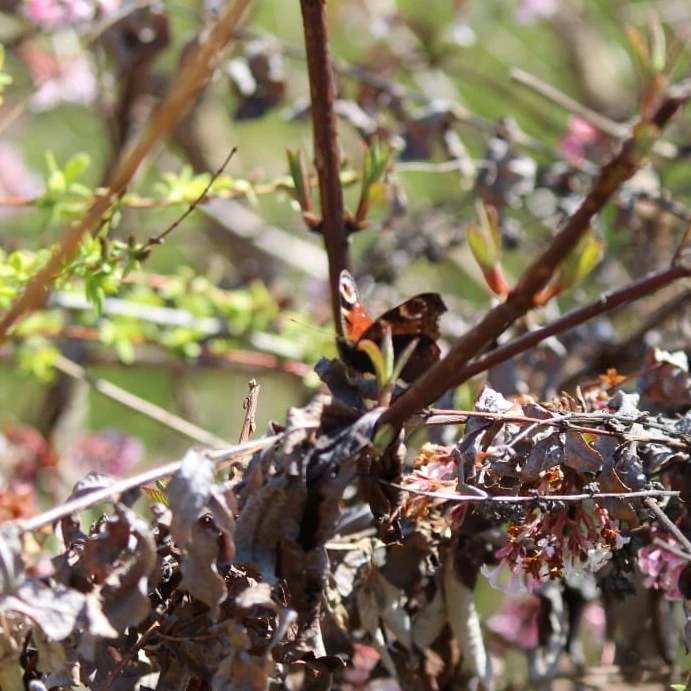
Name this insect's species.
Aglais io
